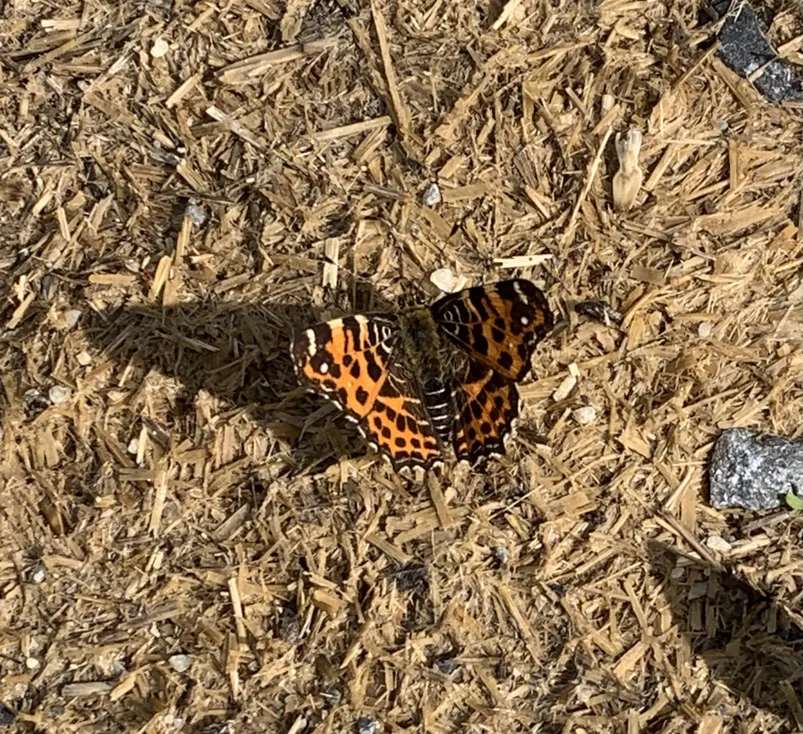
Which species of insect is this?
Araschnia levana
